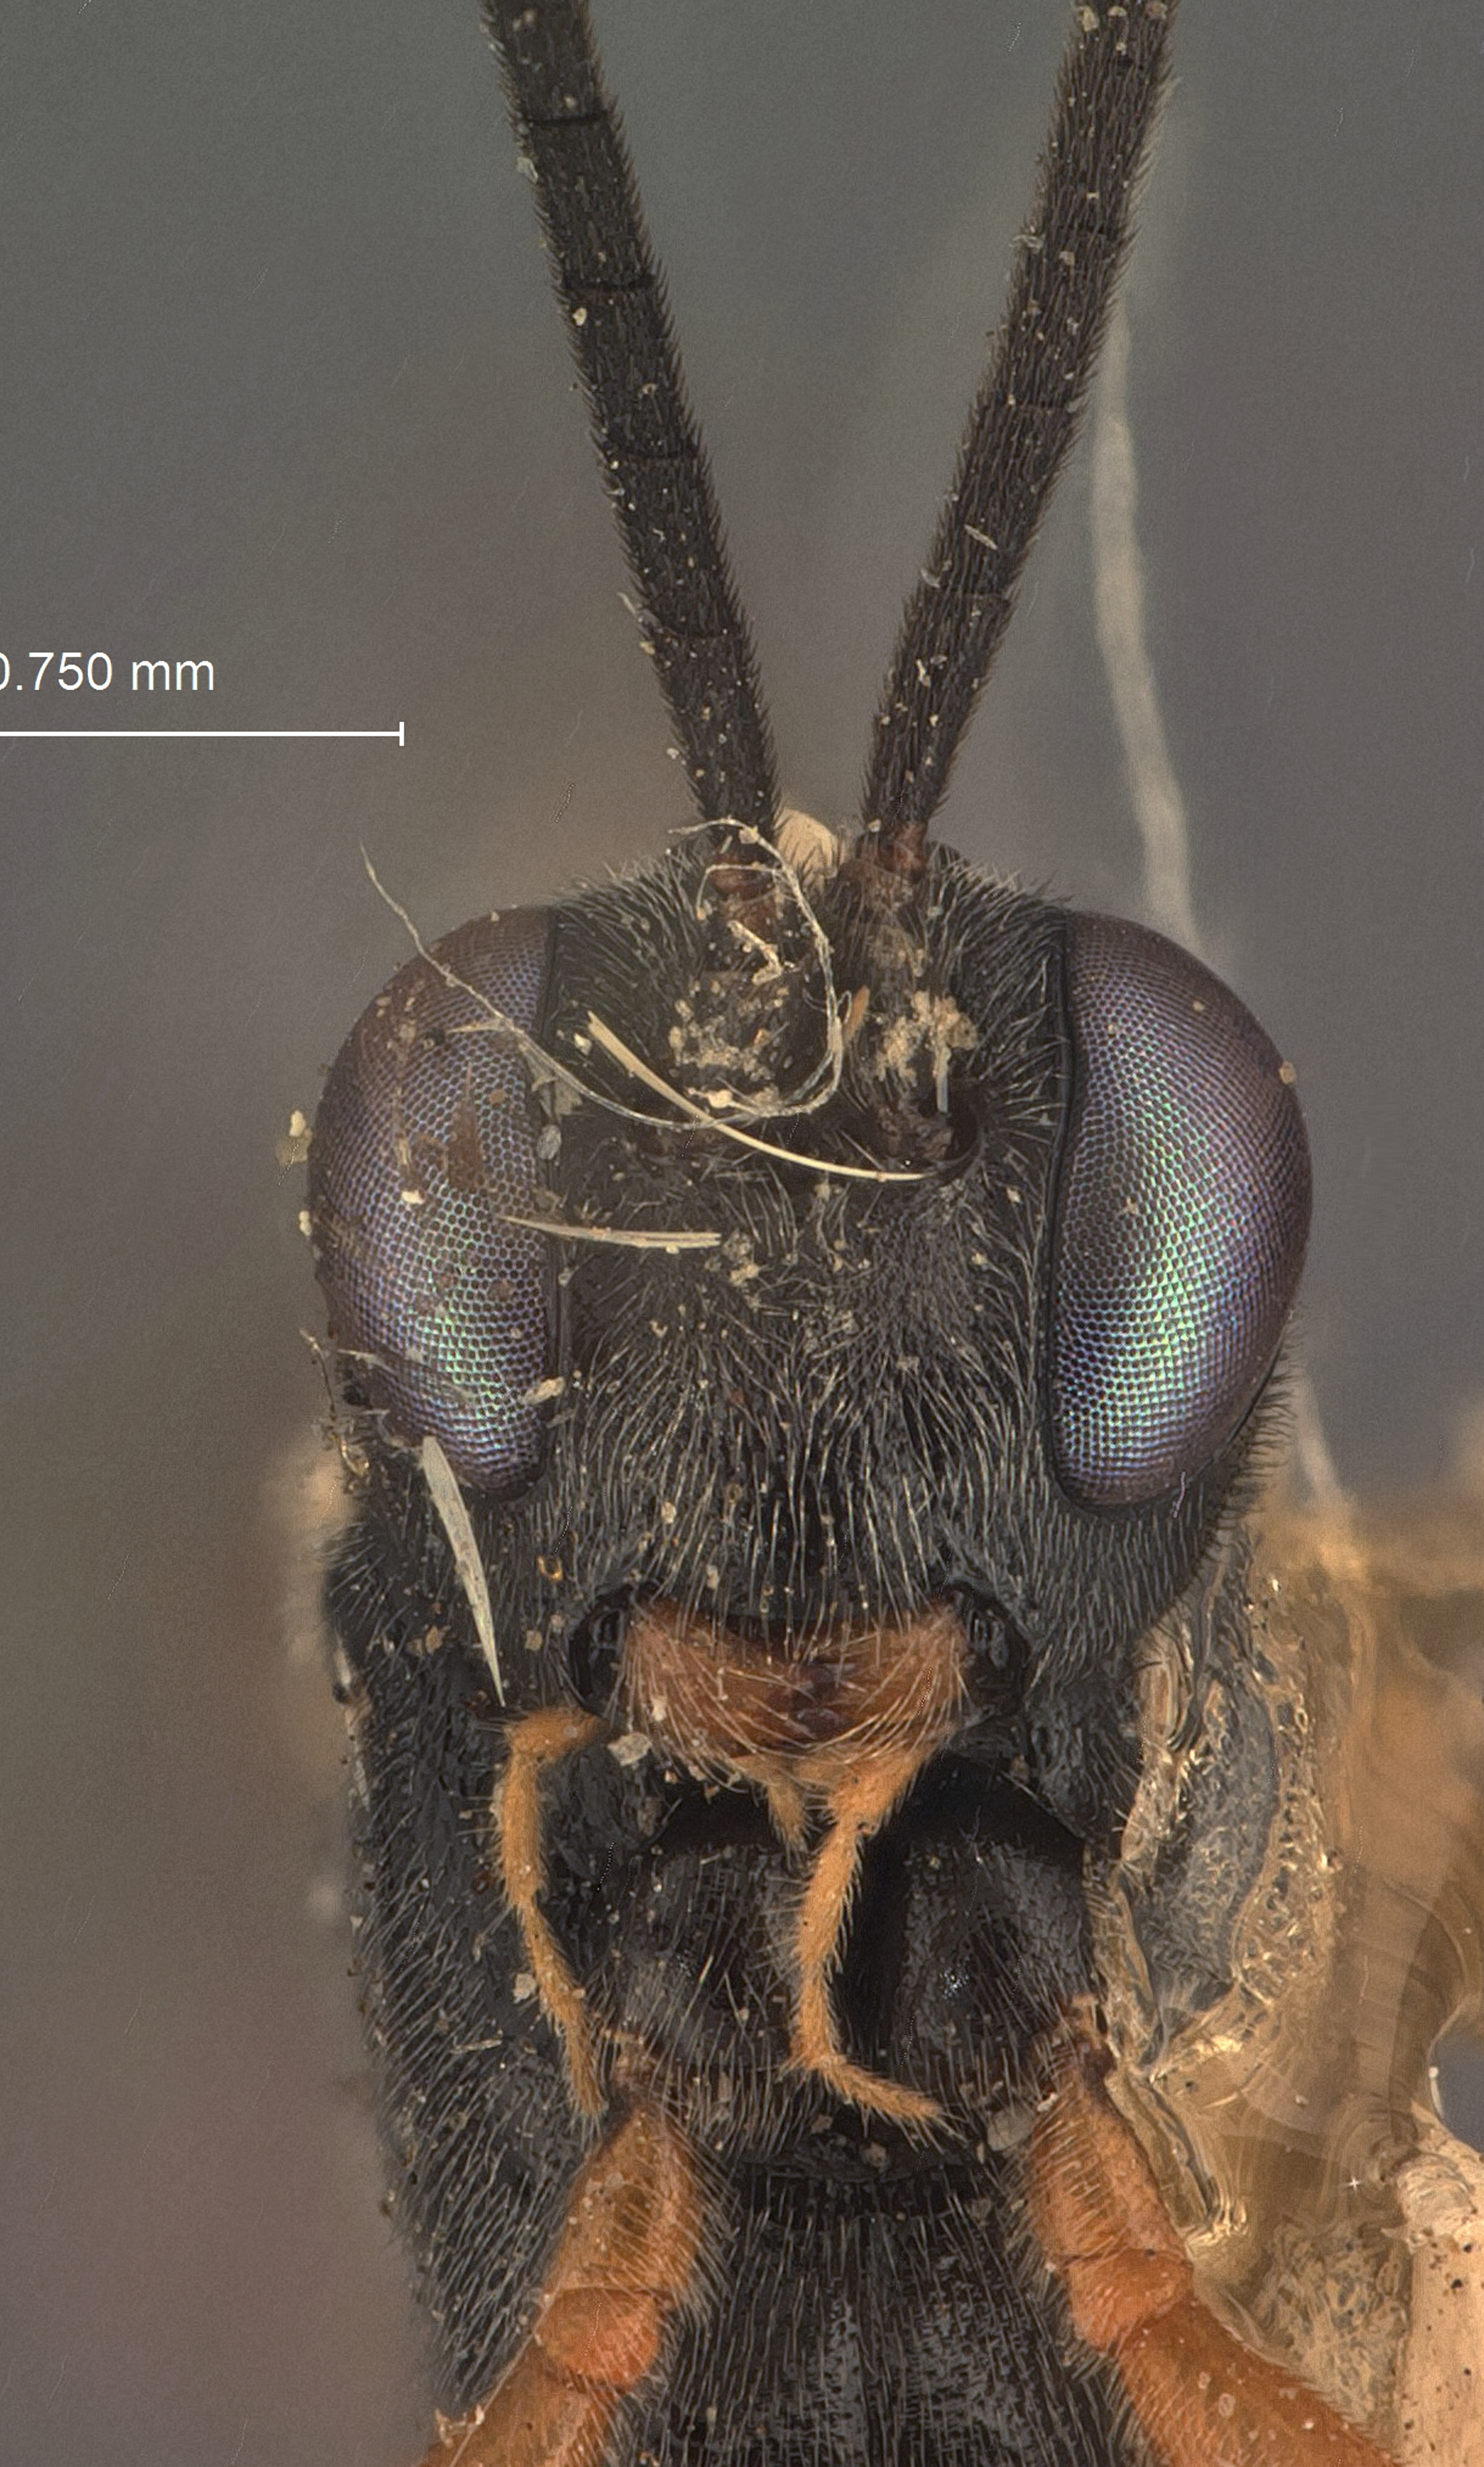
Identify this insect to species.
Angitia platyptiliae
